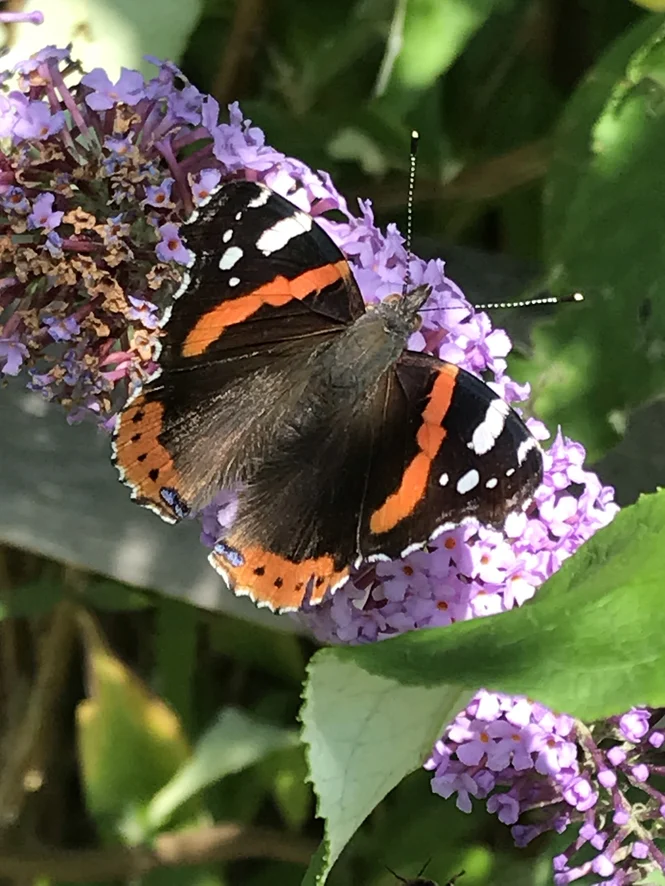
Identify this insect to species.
Vanessa atalanta
